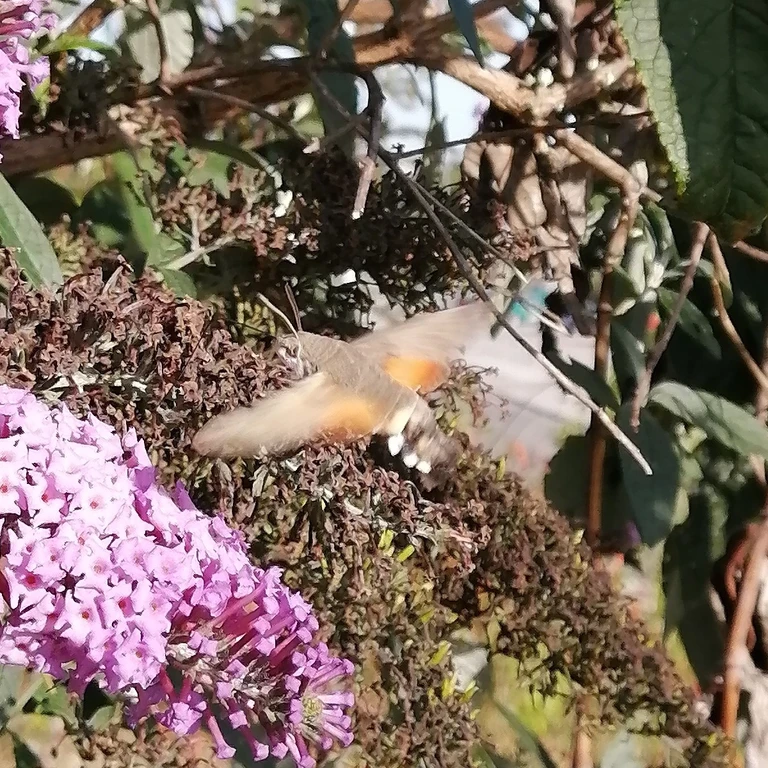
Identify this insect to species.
Macroglossum stellatarum
